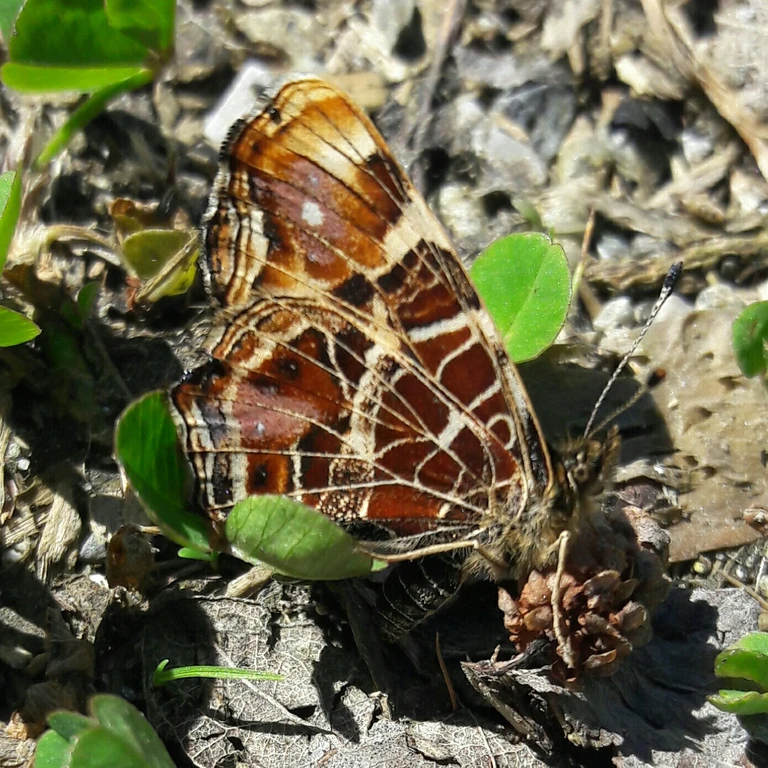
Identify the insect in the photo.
Araschnia levana
